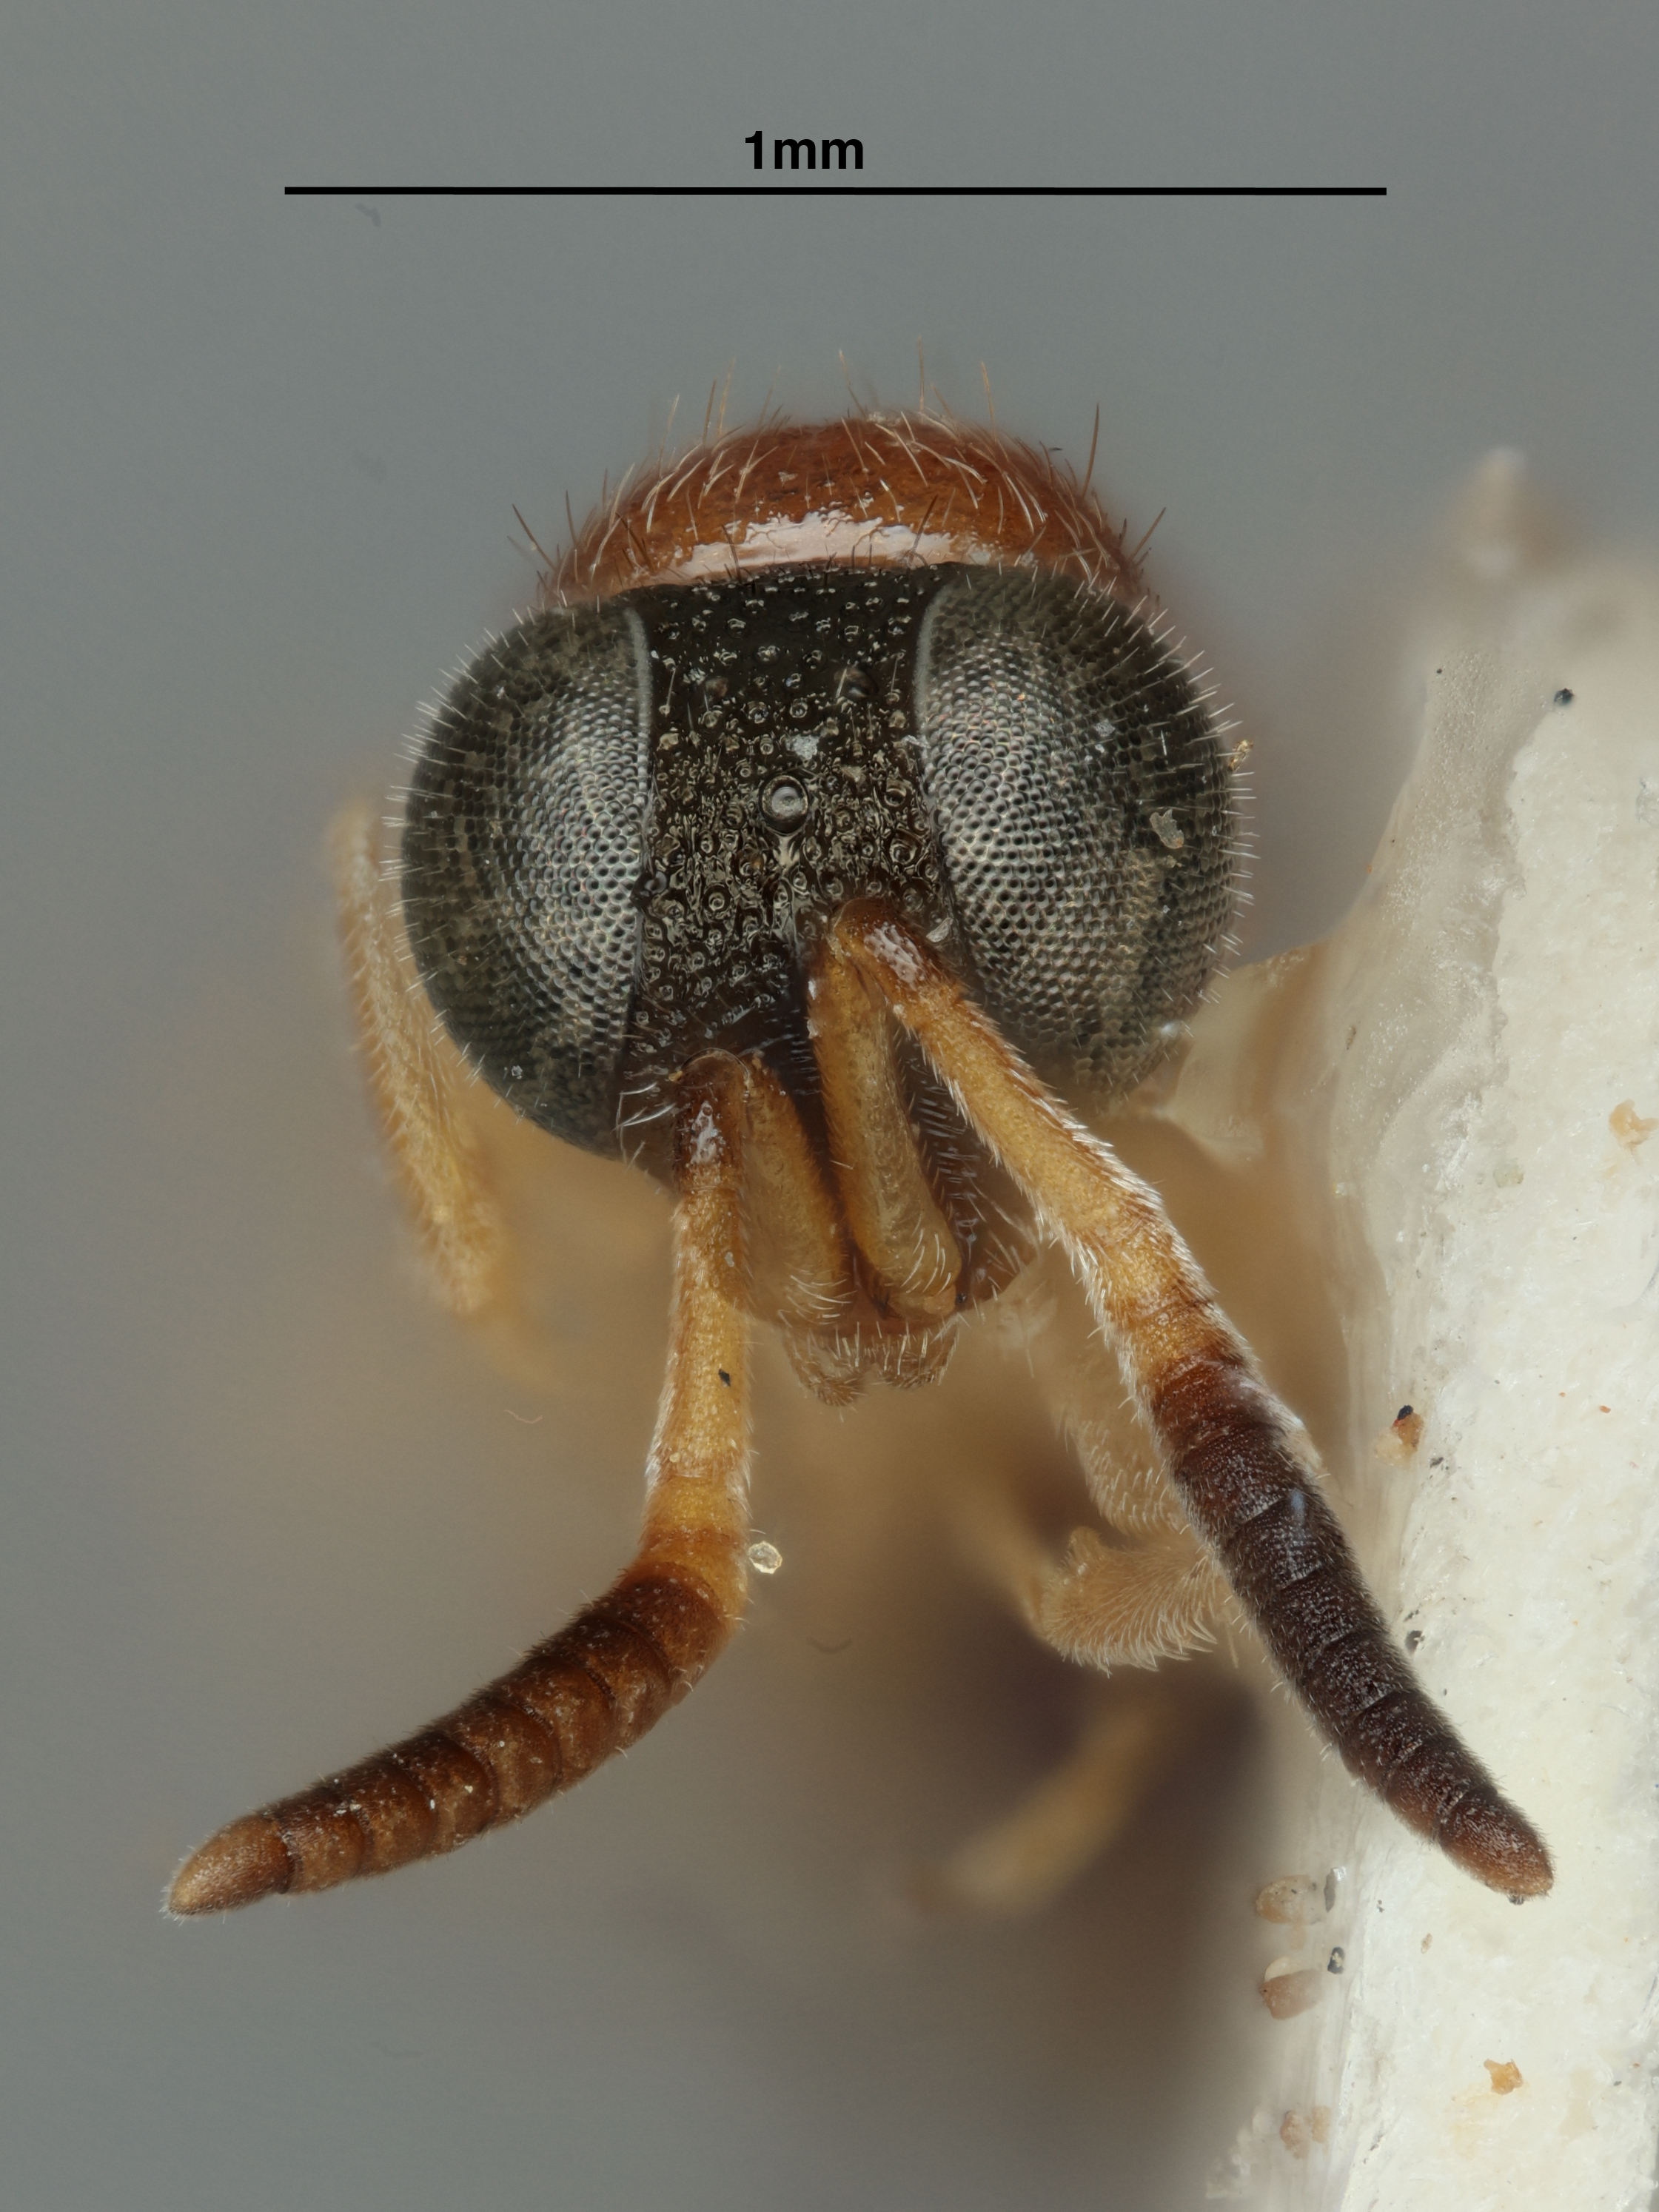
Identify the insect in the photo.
Baeosega torrida
